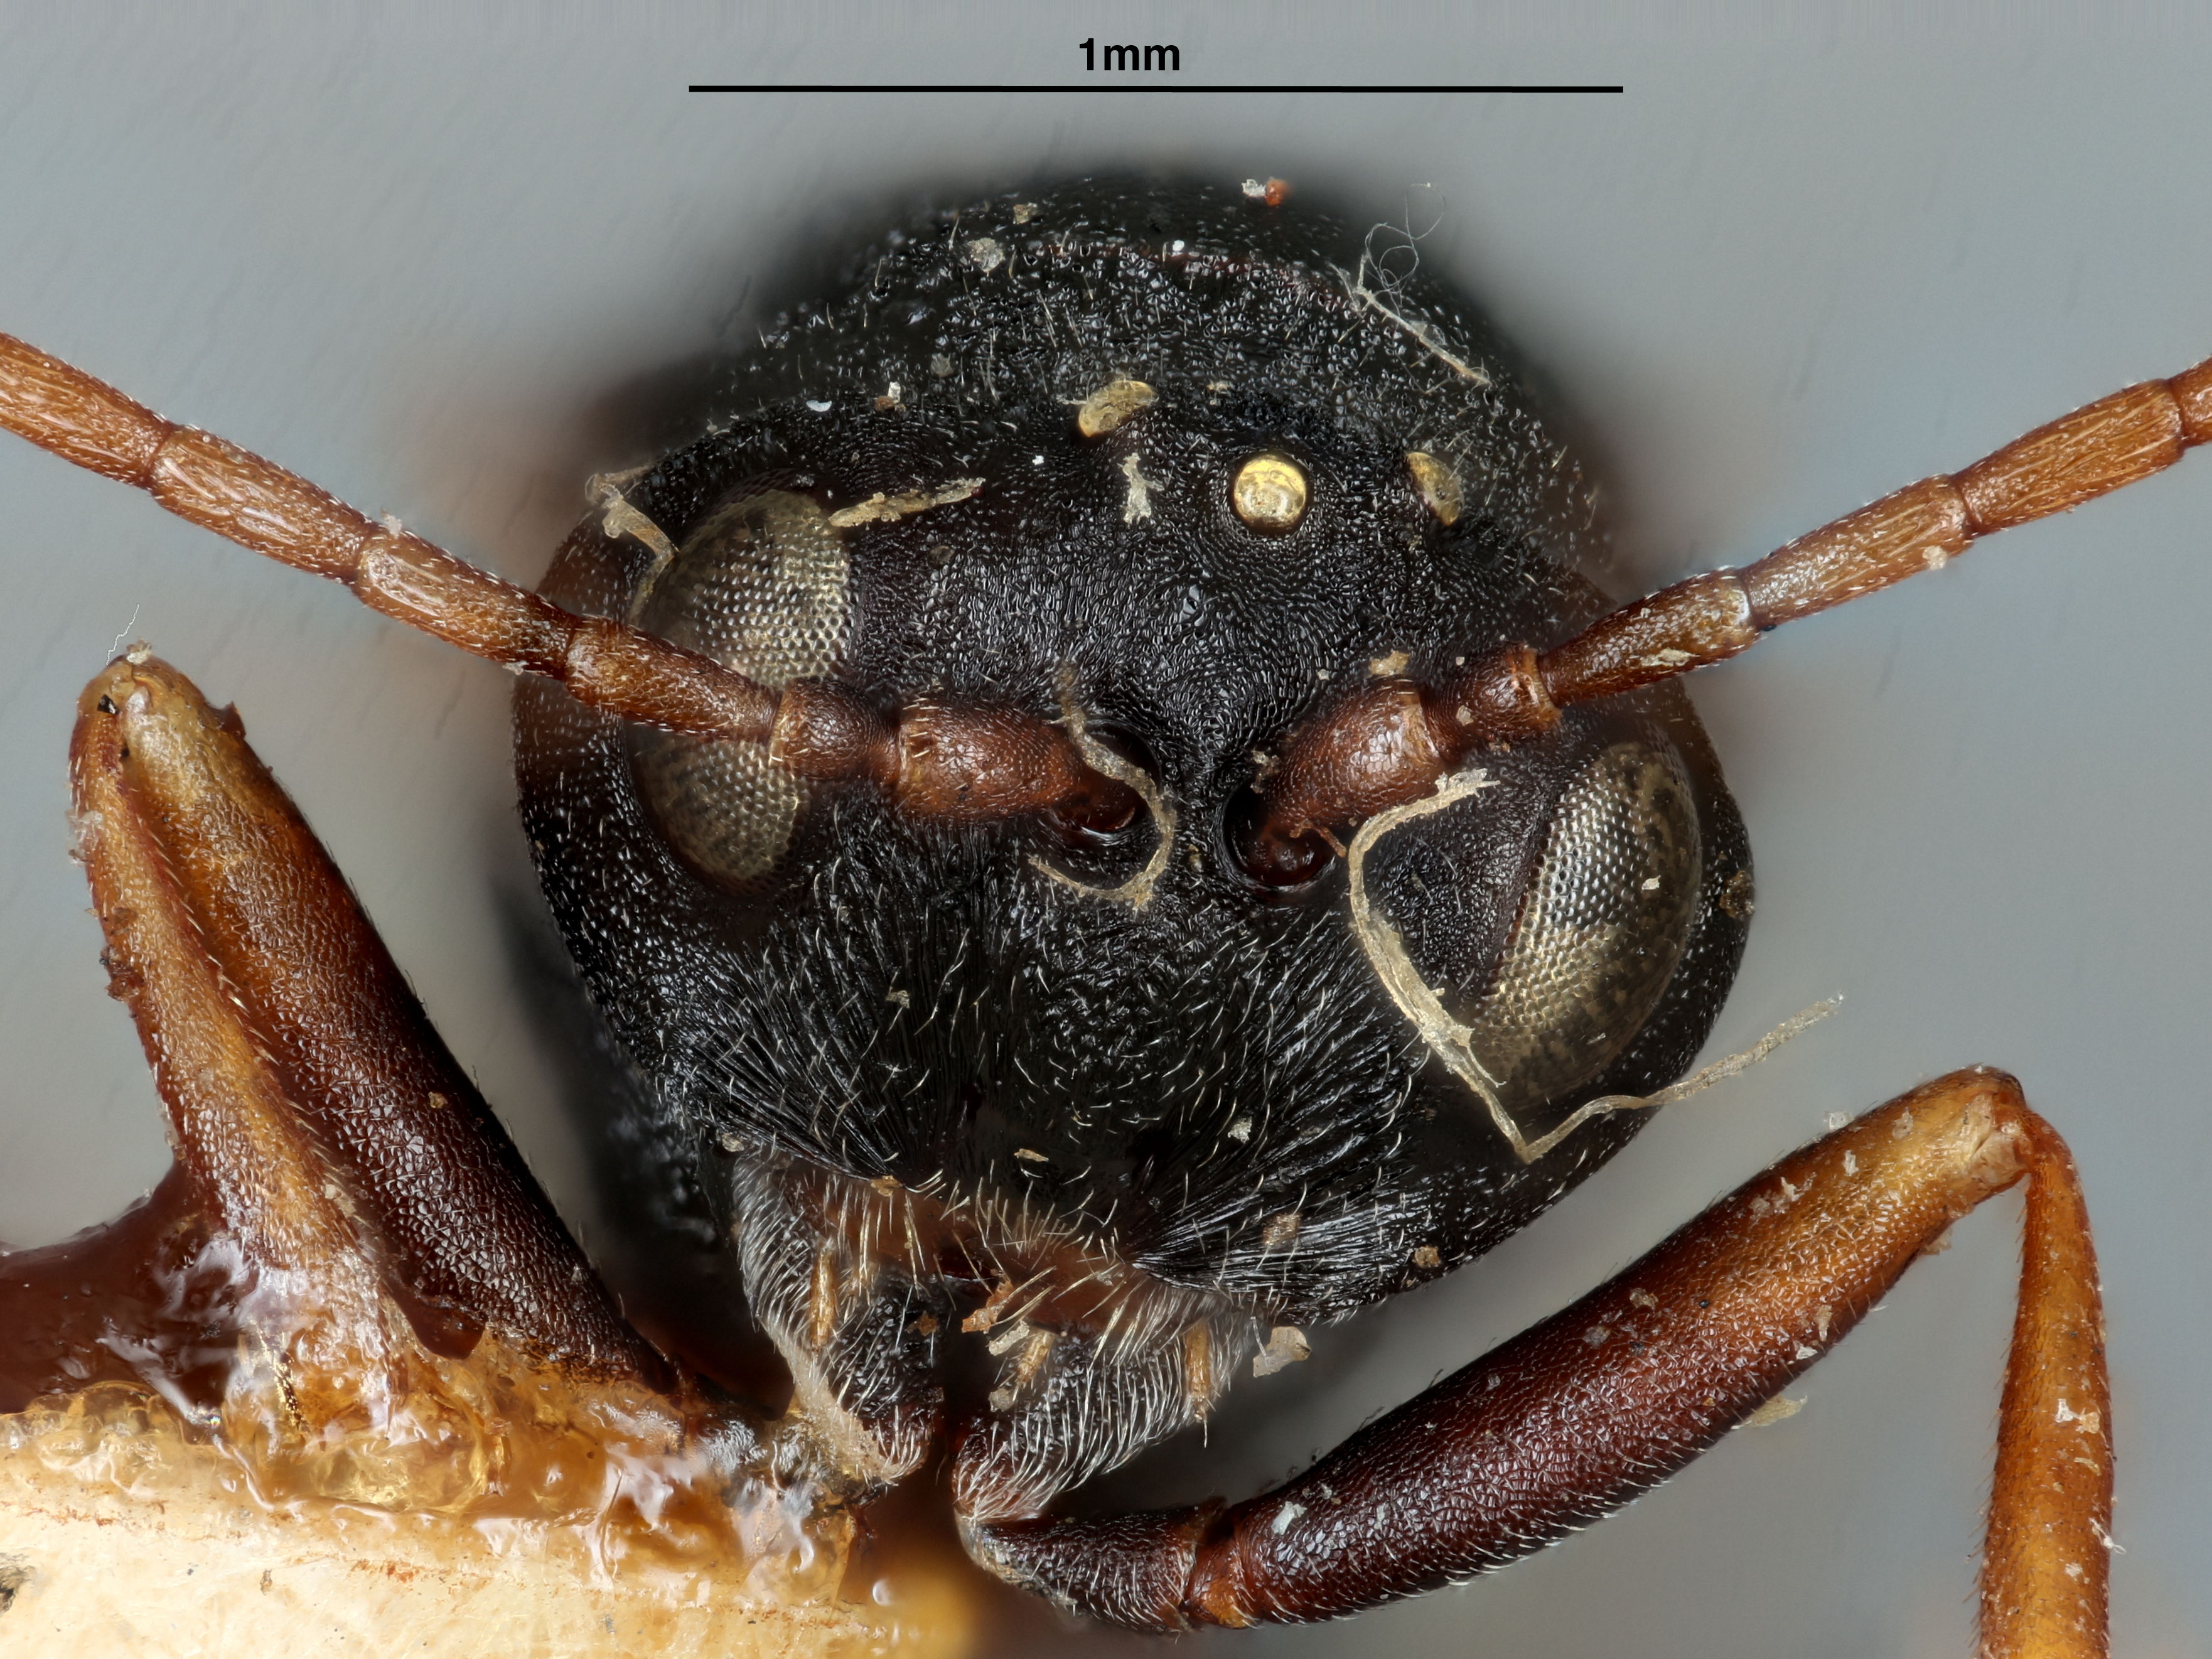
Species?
Antistrophus silphii
